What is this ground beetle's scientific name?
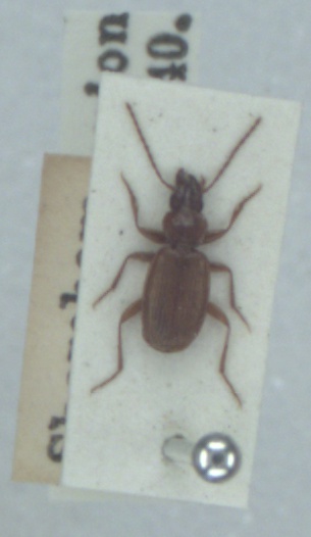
Trechus fulvus
